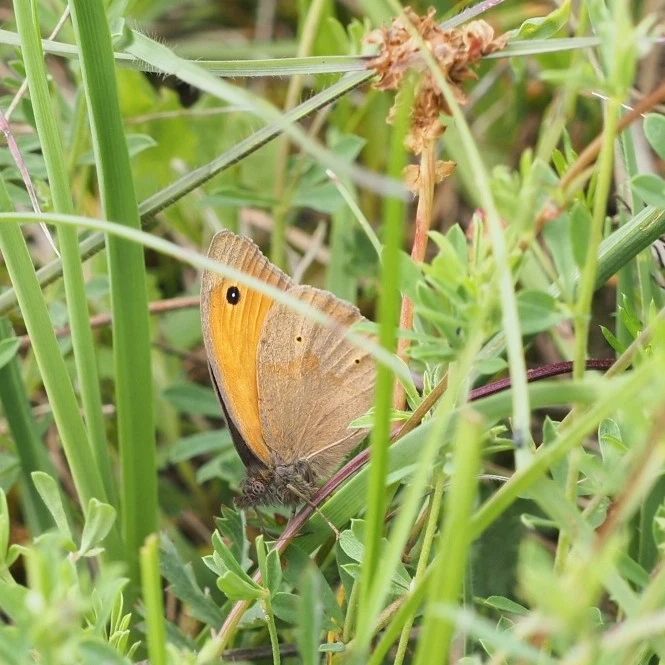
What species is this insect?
Maniola jurtina
